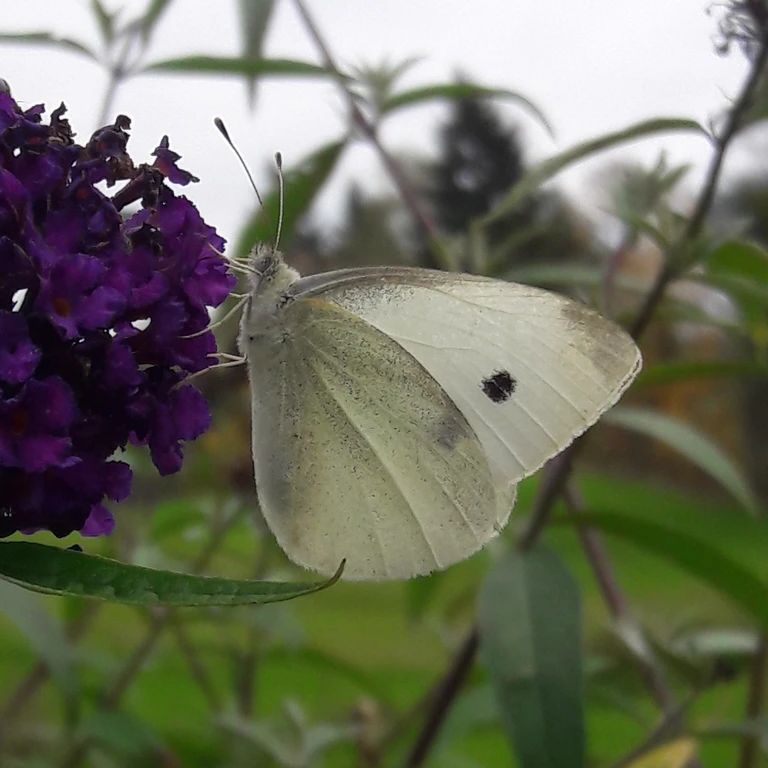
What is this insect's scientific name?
Pieris rapae
